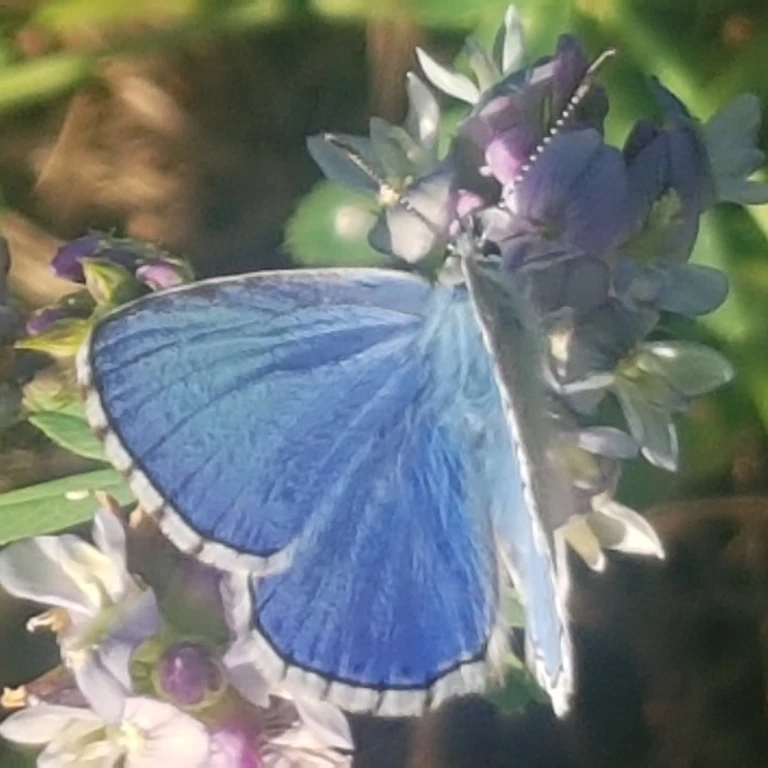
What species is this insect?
Lysandra bellargus
